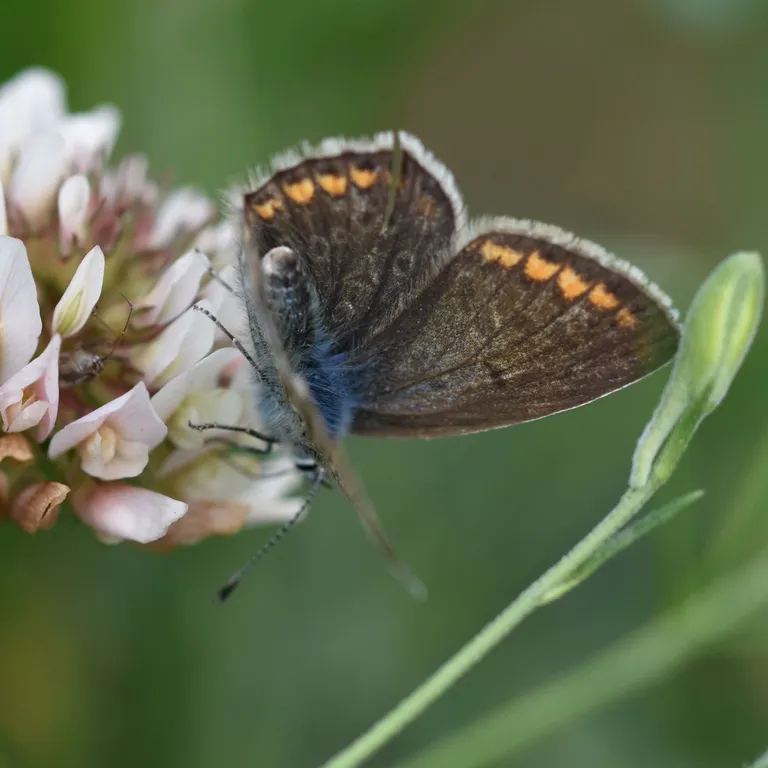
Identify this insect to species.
Aricia agestis/artaxerxes
